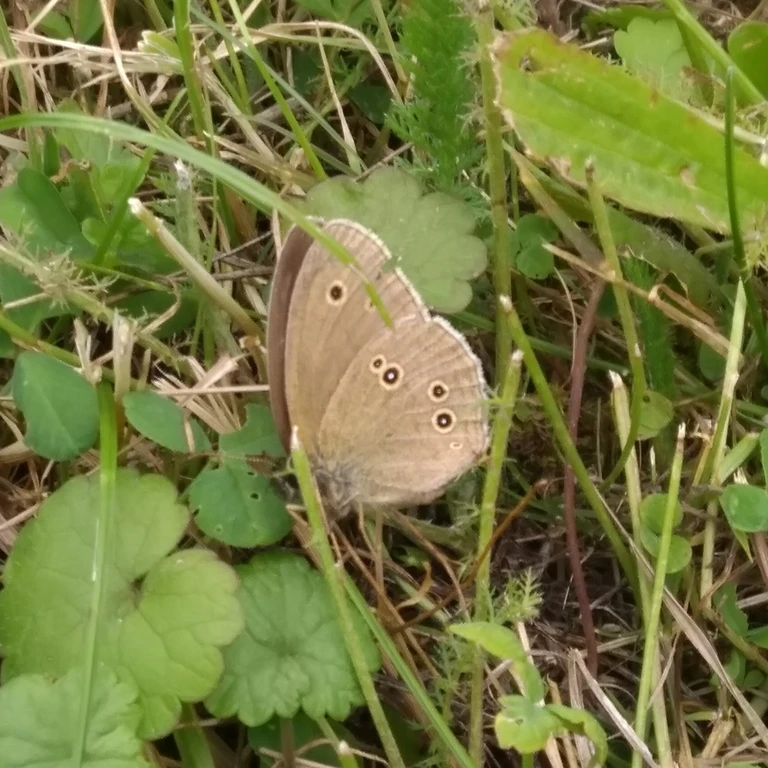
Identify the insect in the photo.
Aphantopus hyperantus
